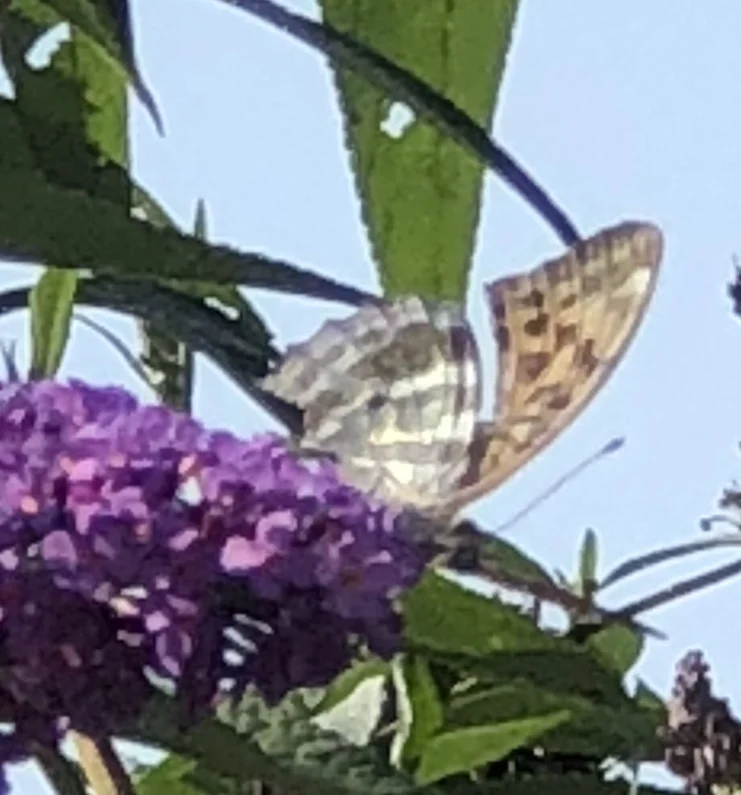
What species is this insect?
Argynnis paphia
